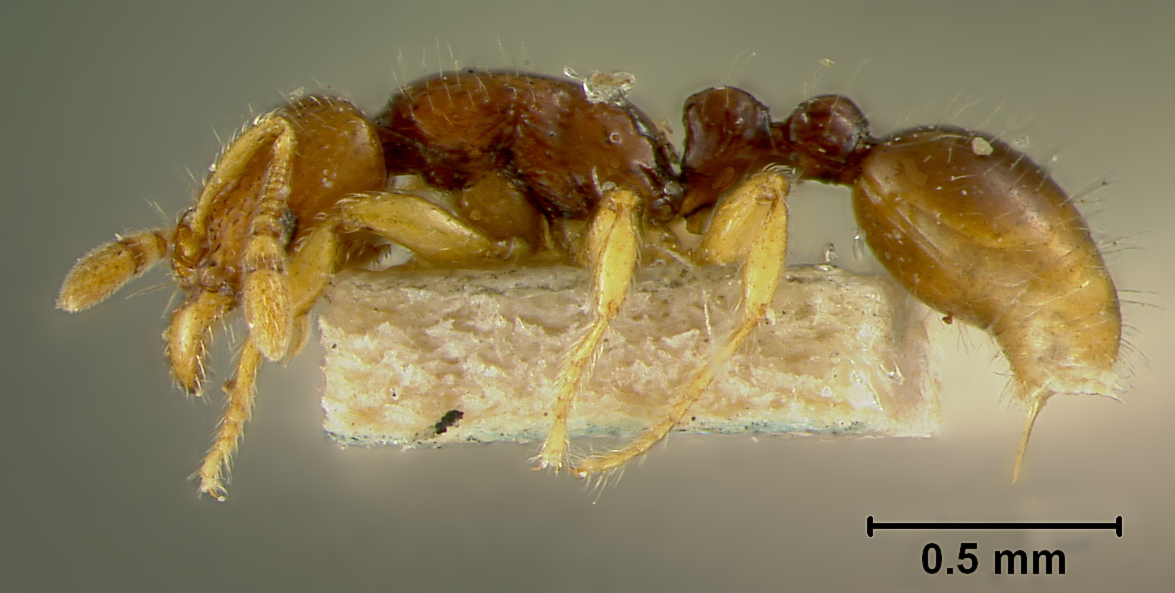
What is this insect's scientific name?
Vollenhovia foveaceps
